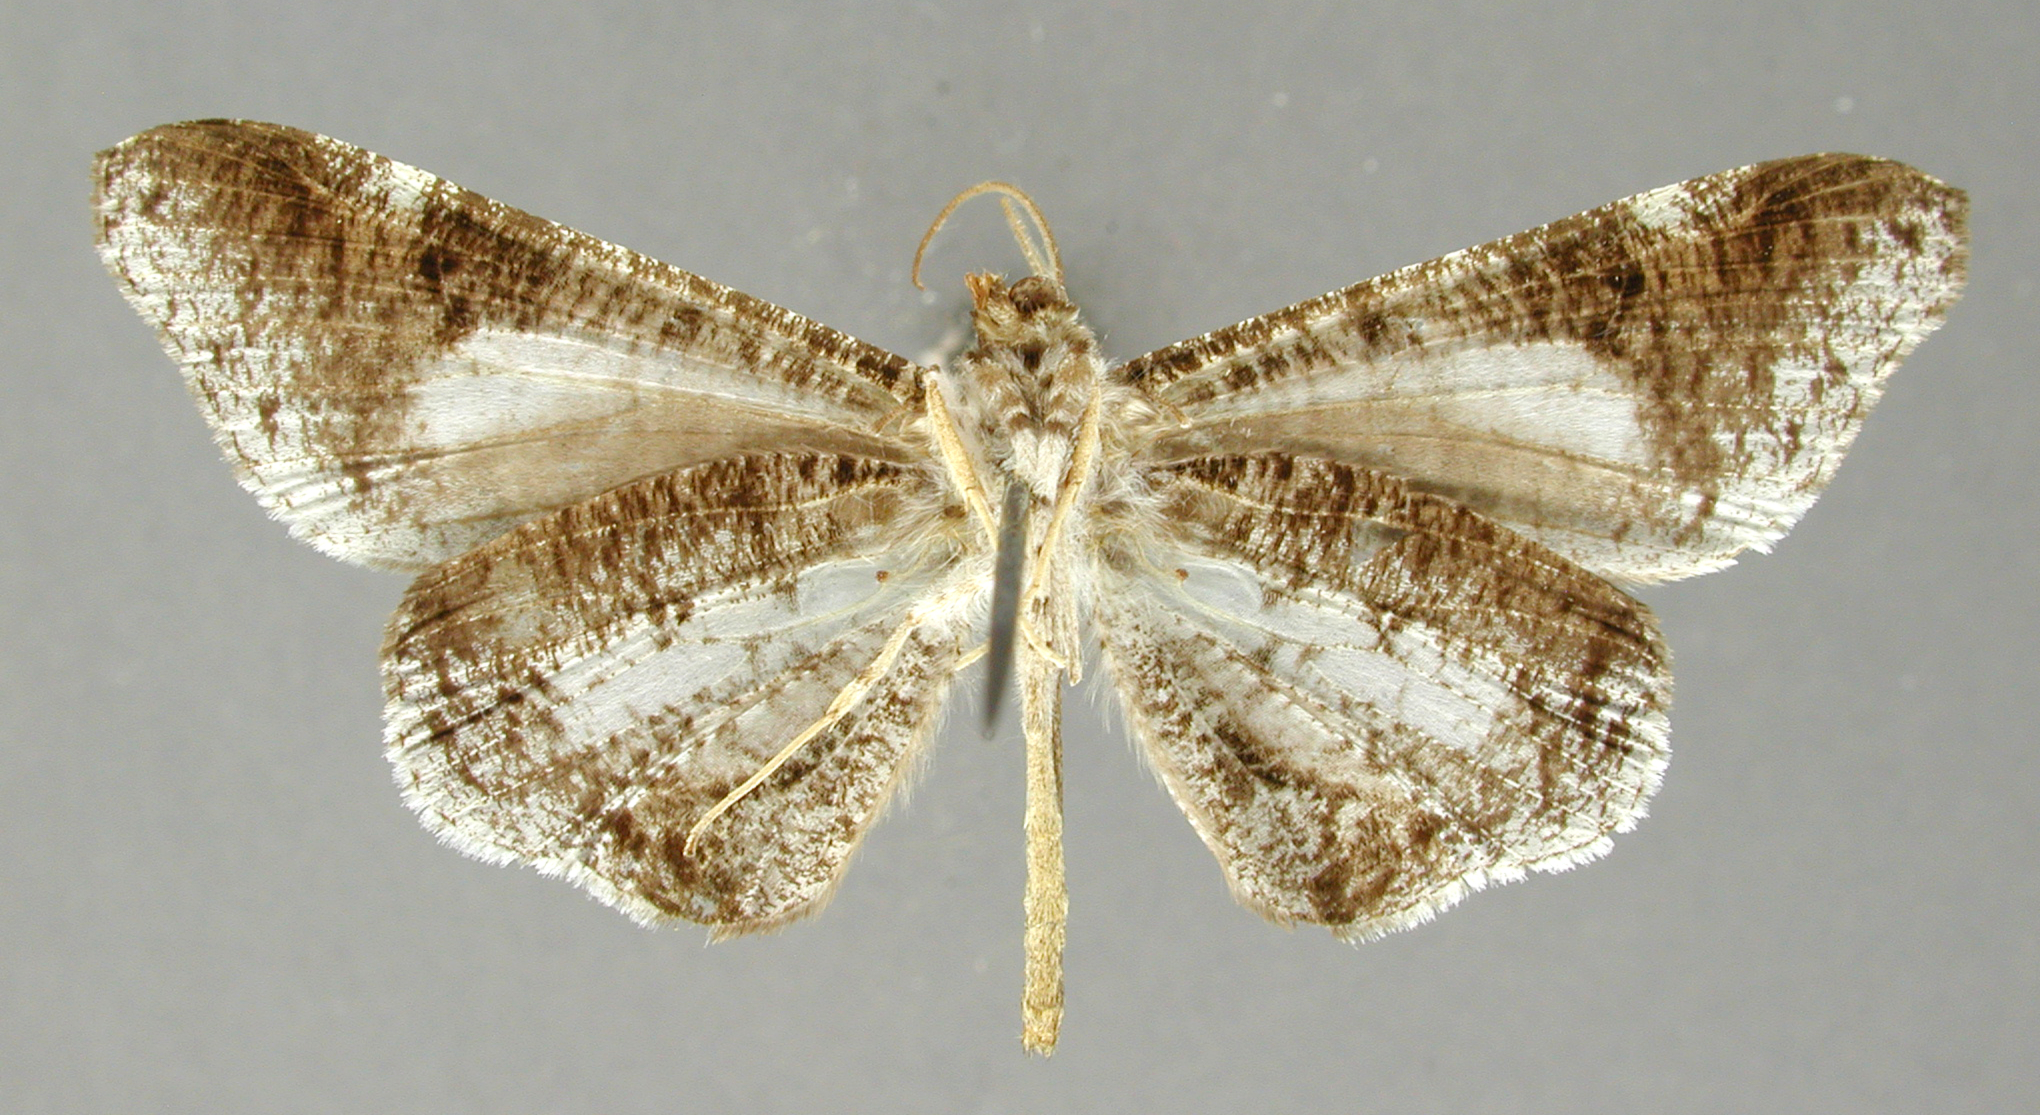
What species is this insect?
Phellinodes latiplex
